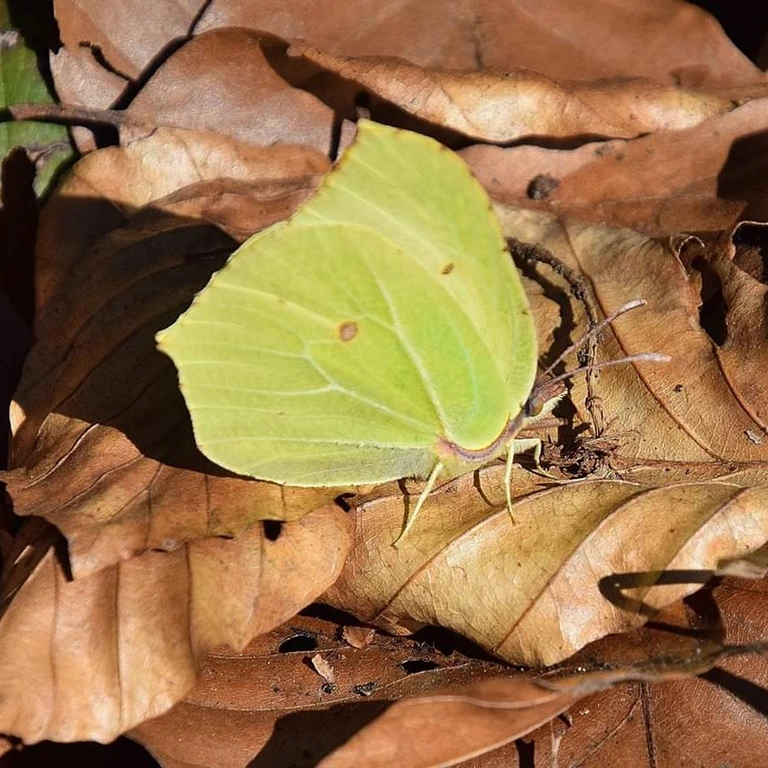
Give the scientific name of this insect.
Gonepteryx rhamni
